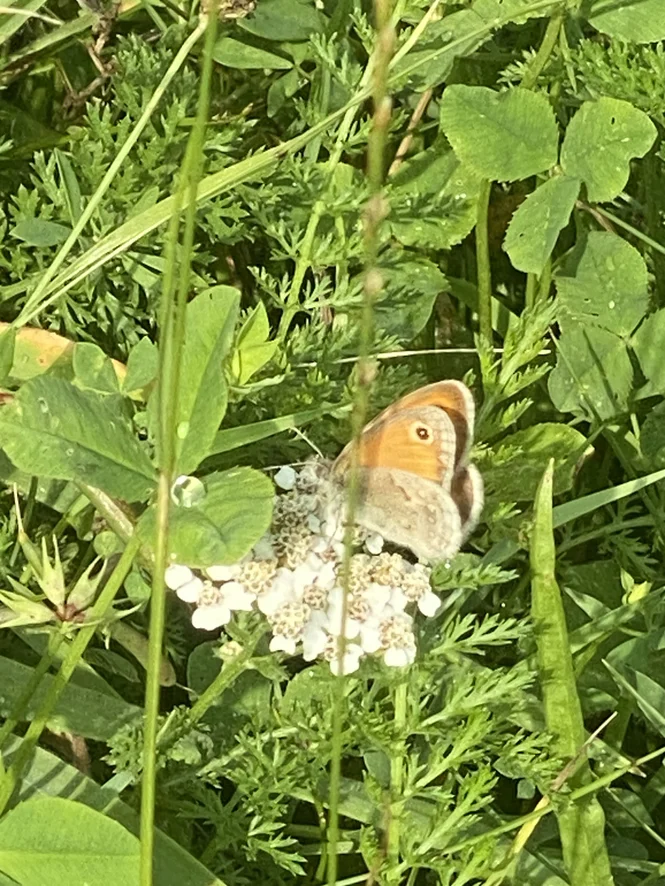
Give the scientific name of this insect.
Coenonympha pamphilus
